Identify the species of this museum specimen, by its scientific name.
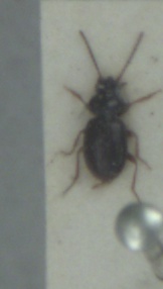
Bembidion mannerheimii
